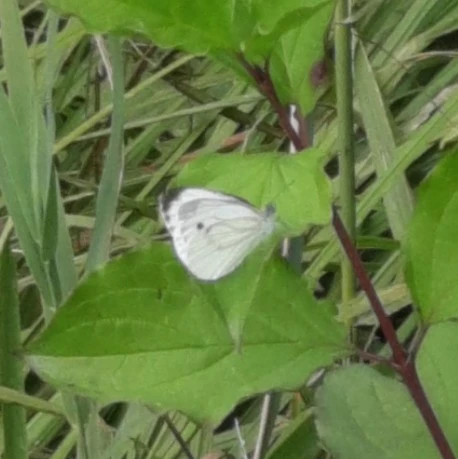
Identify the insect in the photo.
Pieris napi
